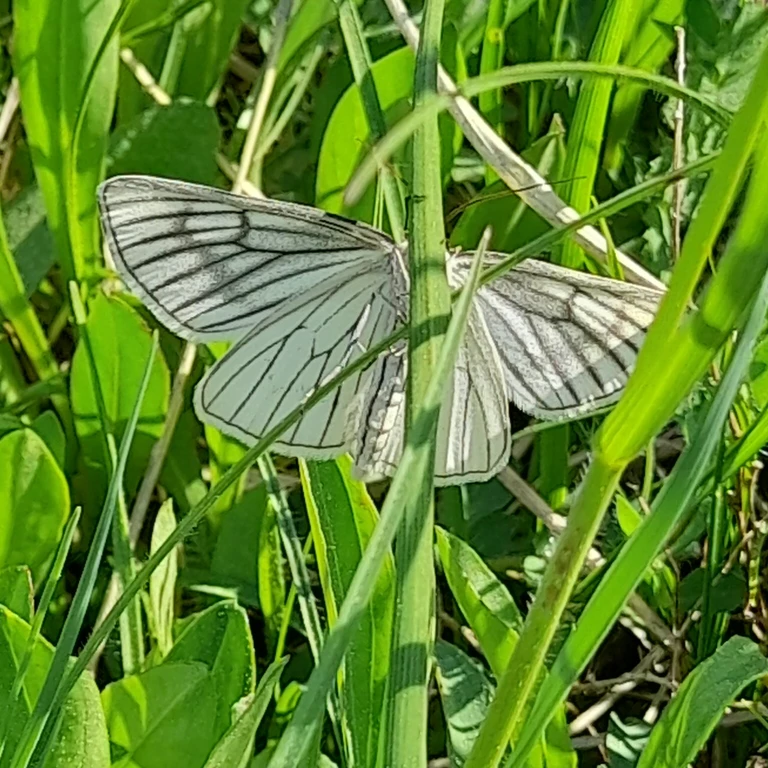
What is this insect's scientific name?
Siona lineata
